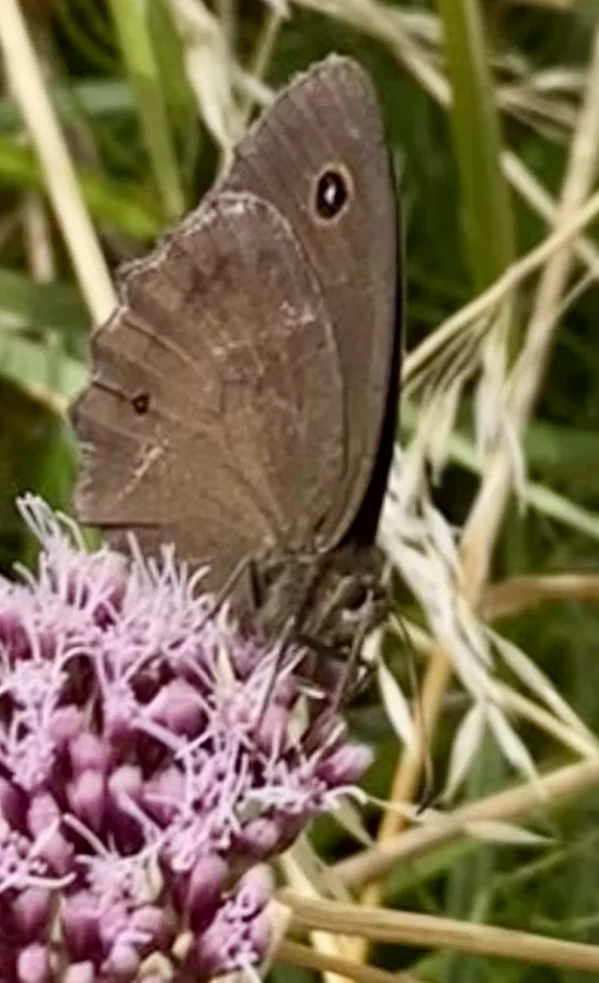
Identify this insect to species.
Minois dryas
